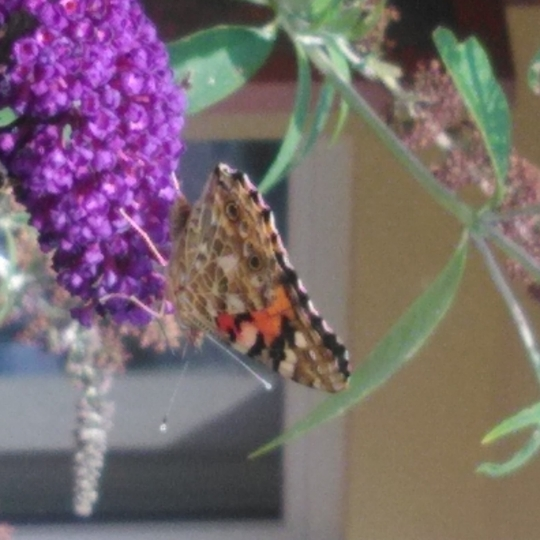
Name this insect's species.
Vanessa cardui
